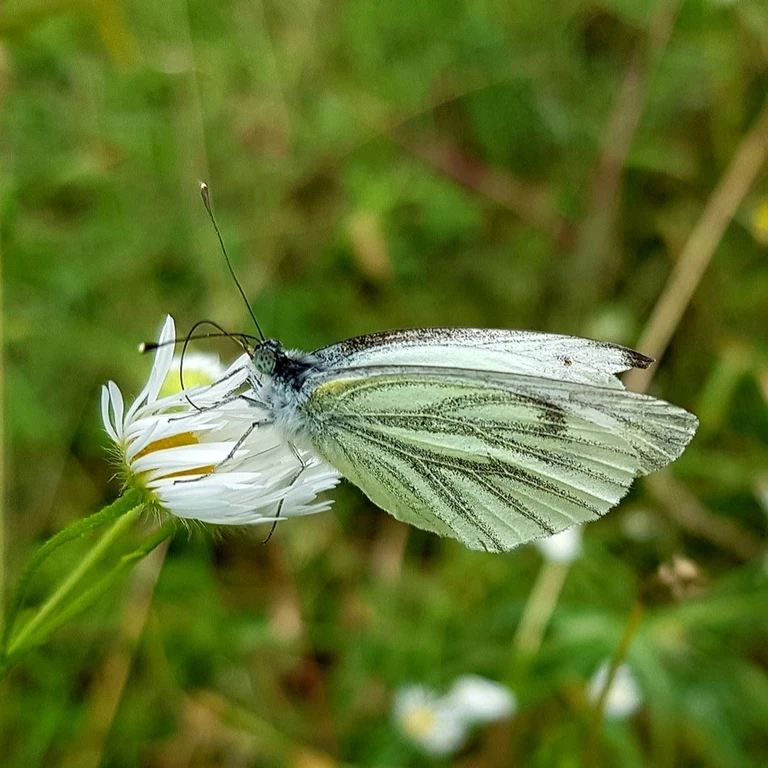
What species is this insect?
Pieris napi
